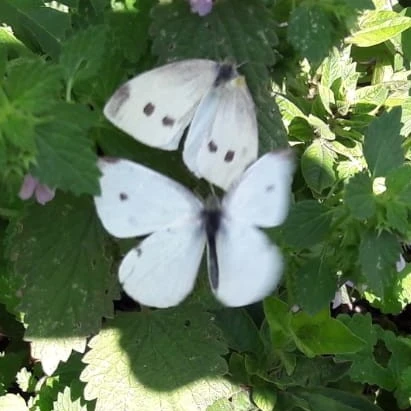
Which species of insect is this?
Pieris rapae
